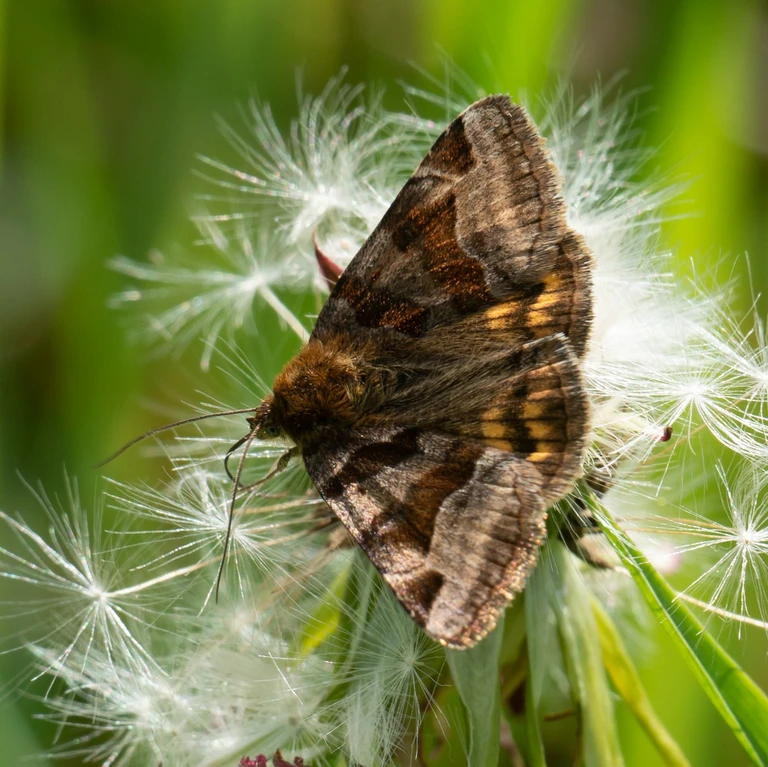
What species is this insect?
Euclidia glyphica
